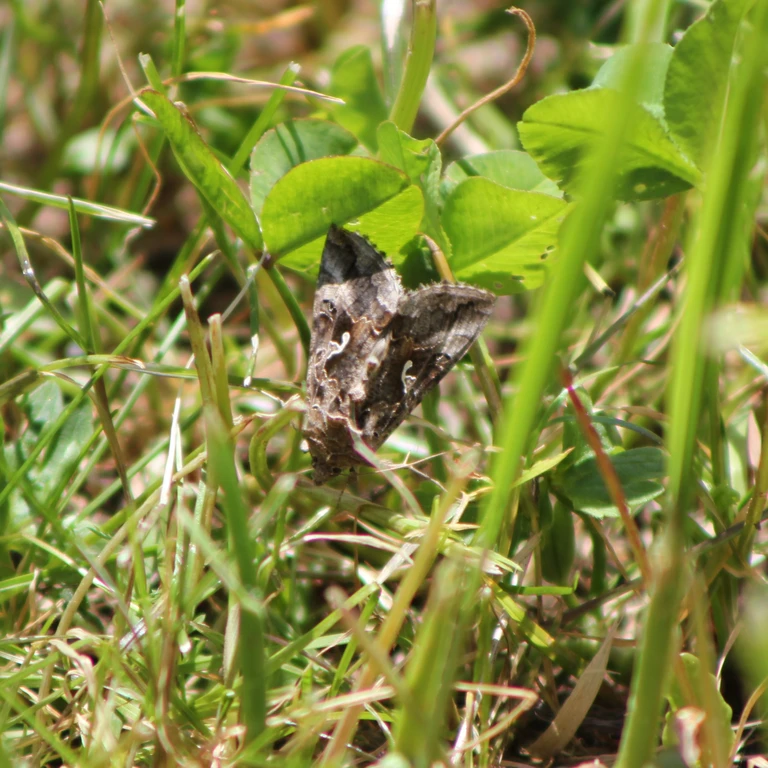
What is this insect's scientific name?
Autographa gamma
